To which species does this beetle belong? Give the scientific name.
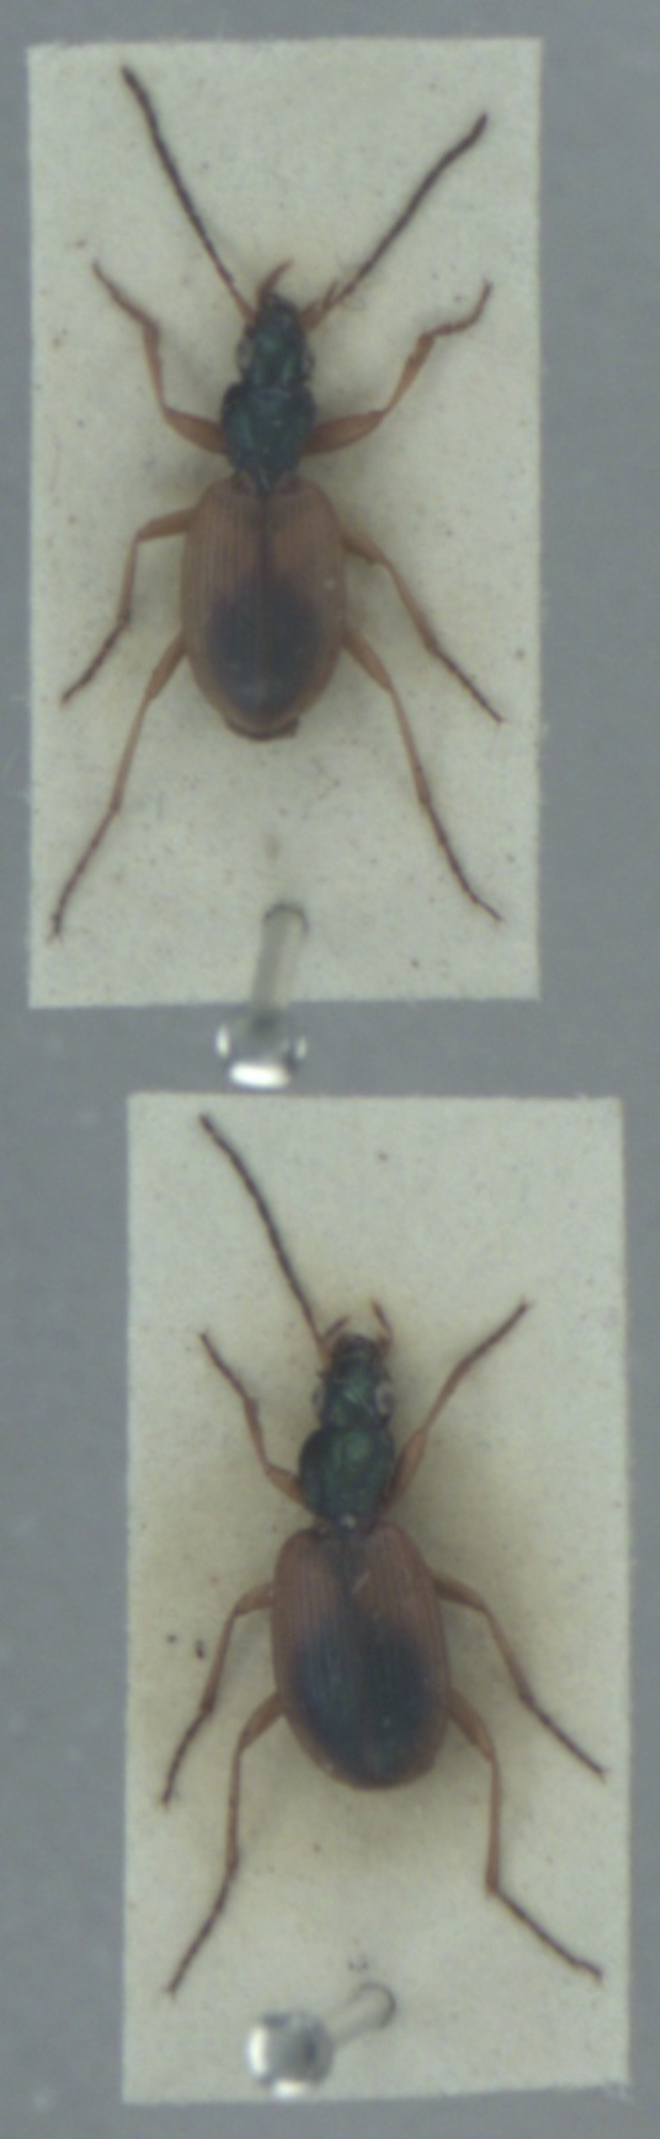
Anchomenus dorsalis
